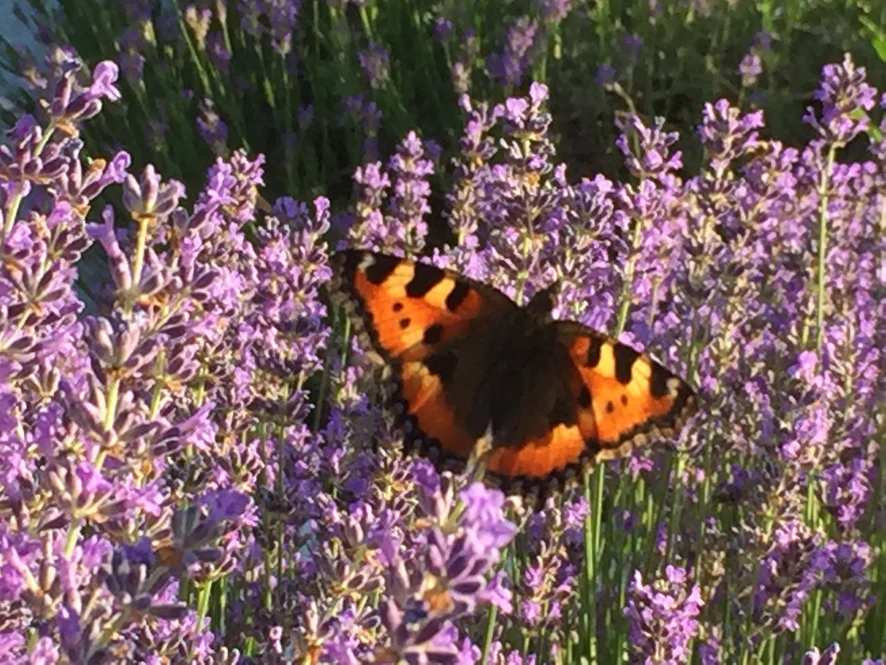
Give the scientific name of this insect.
Aglais urticae
